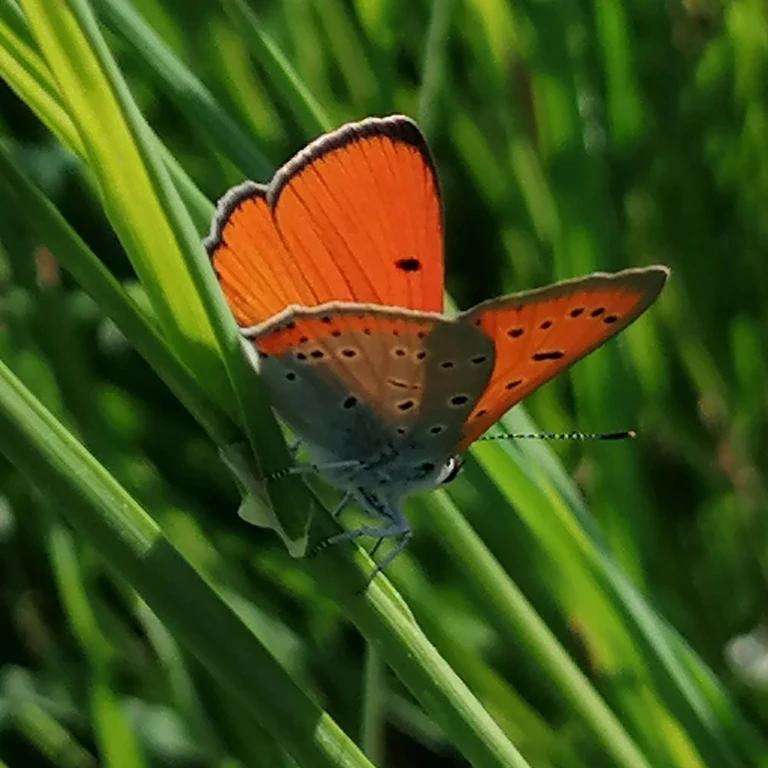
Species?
Lycaena dispar
